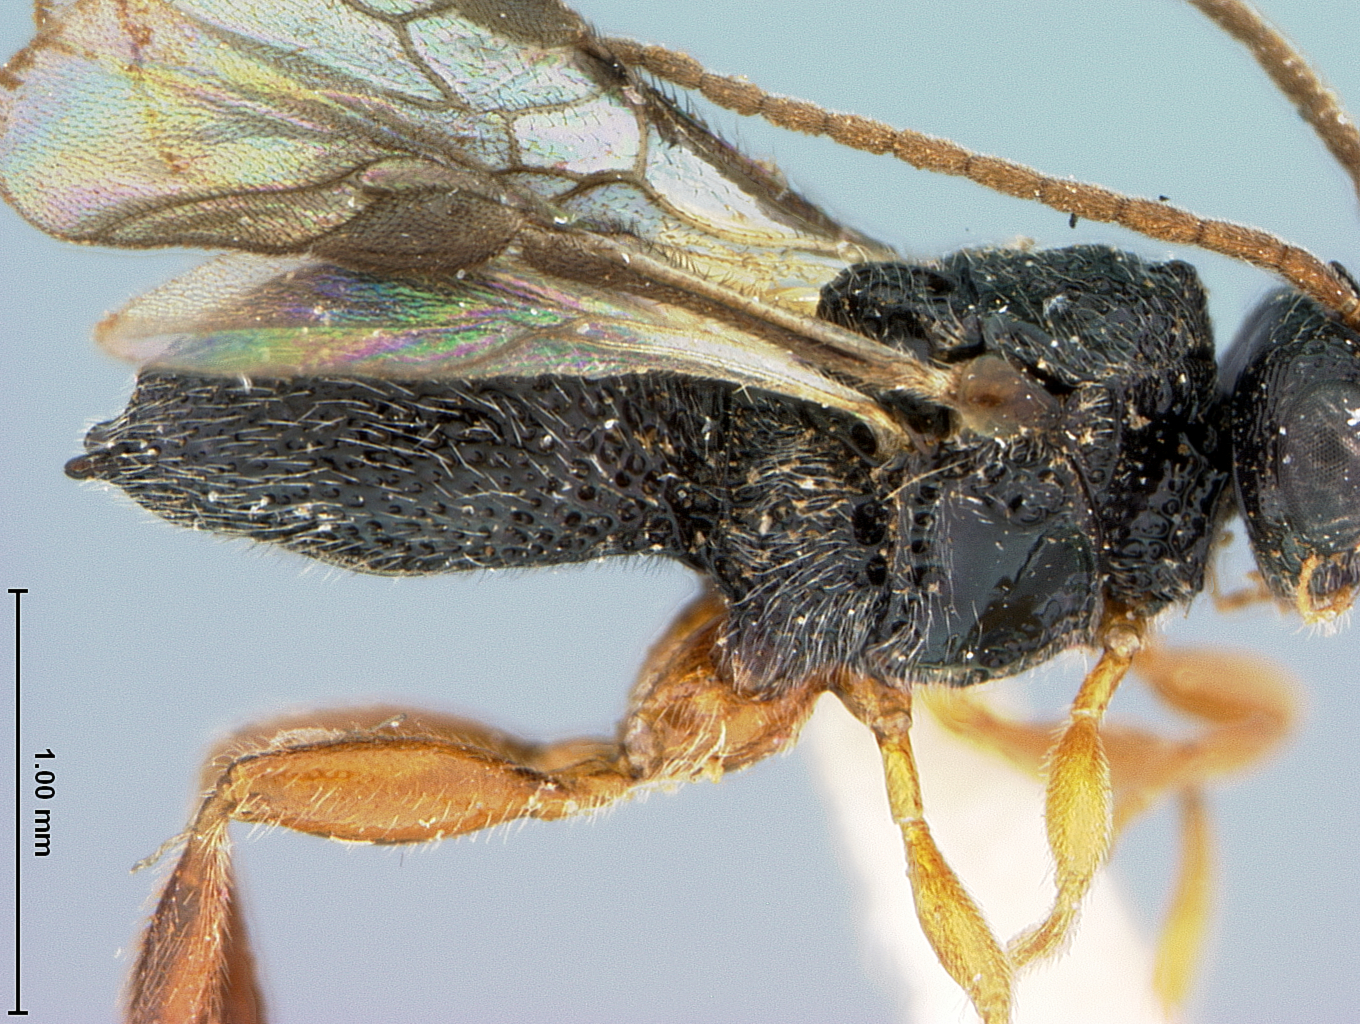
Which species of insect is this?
Urosigalphus tamaulipas
